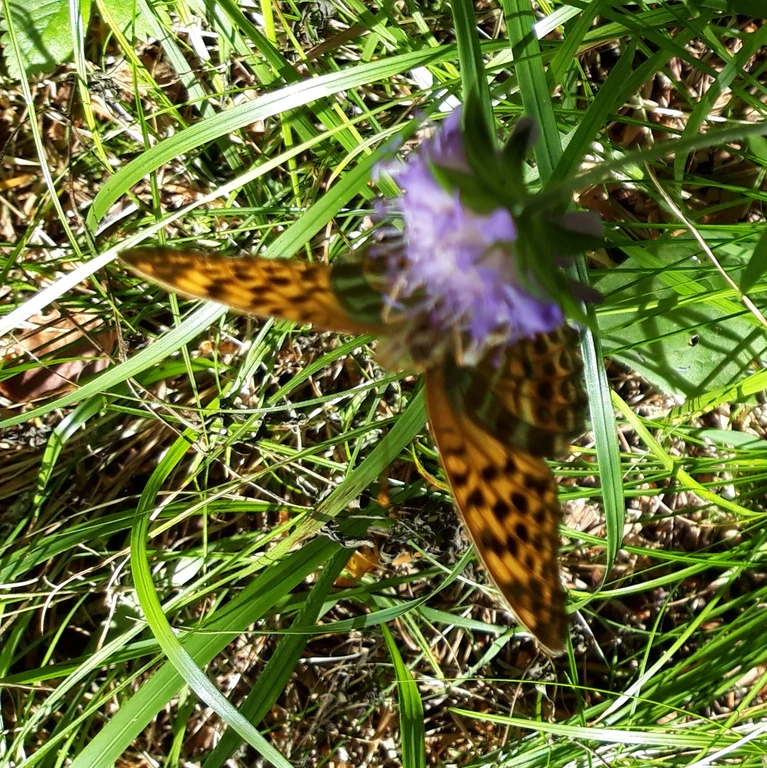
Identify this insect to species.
Argynnis paphia
